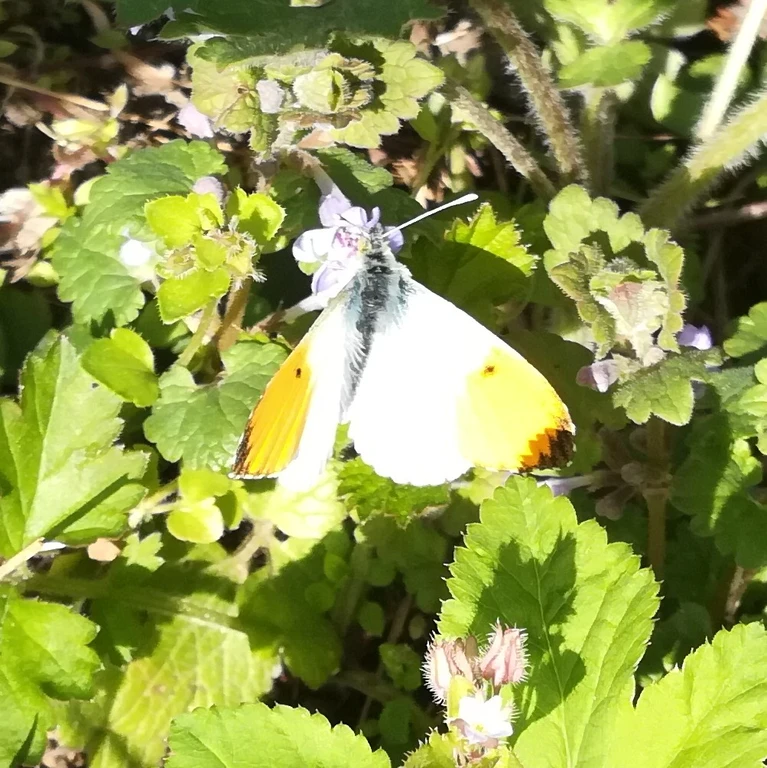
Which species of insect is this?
Anthocharis cardamines
